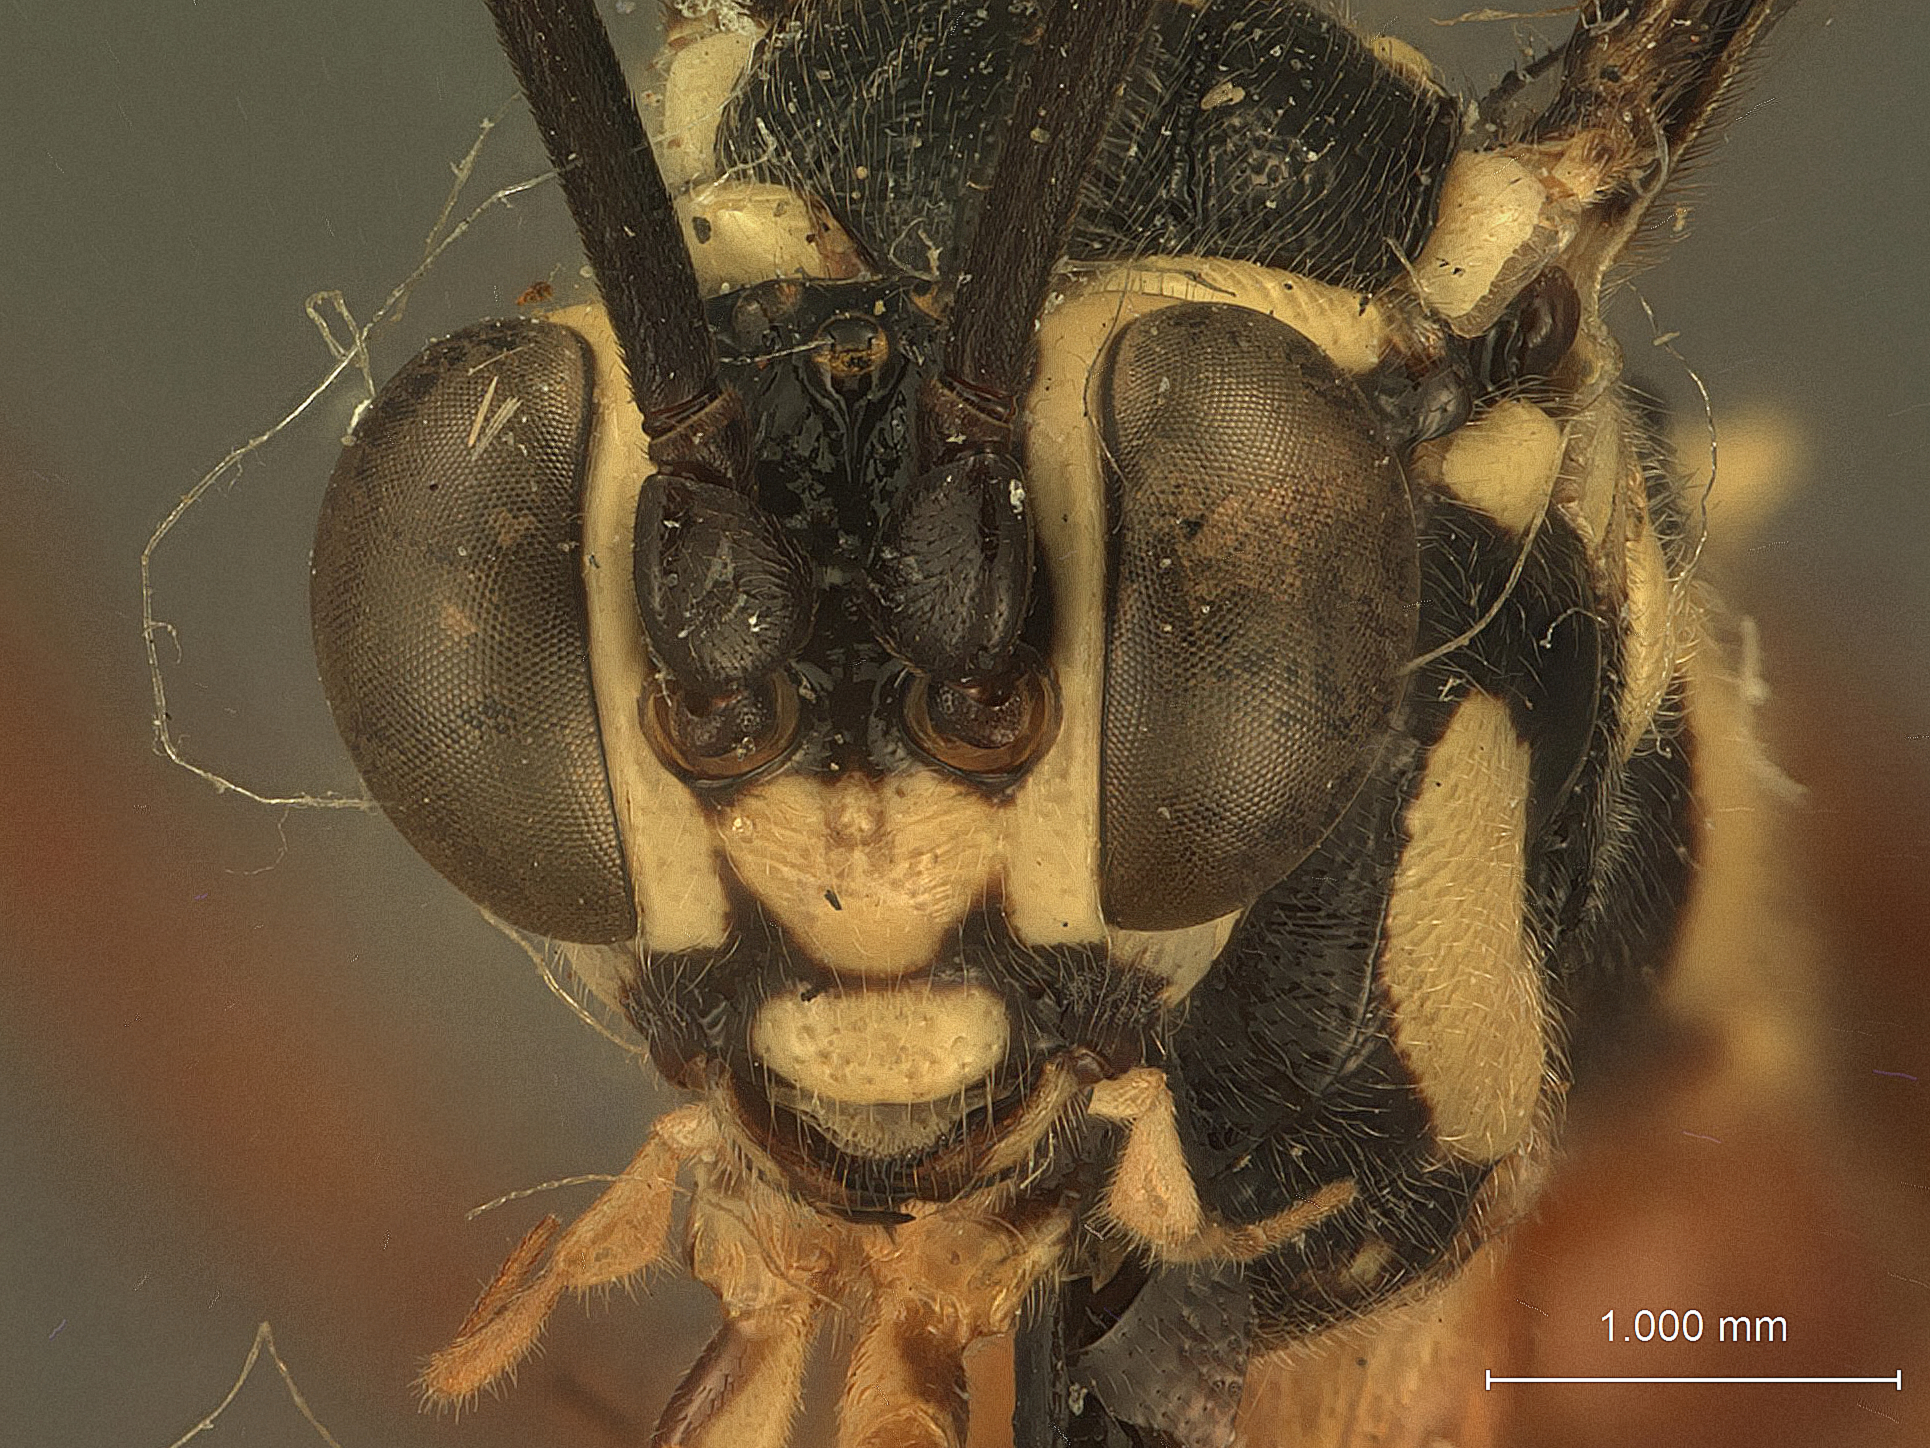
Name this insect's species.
Cryptanura gracilis
